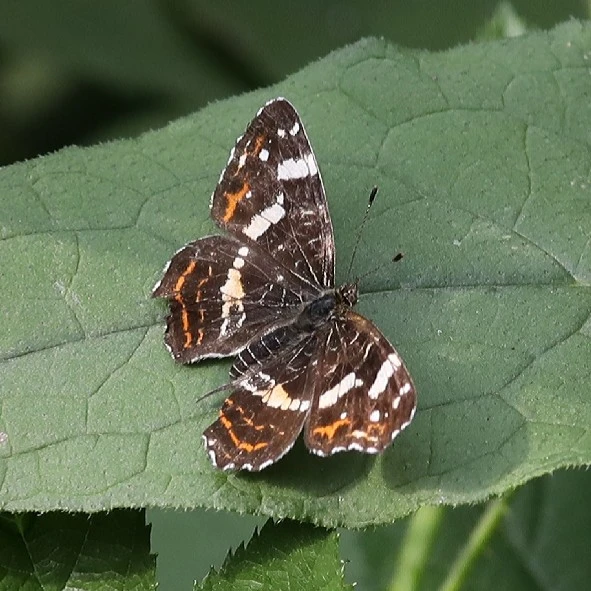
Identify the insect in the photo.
Araschnia levana
